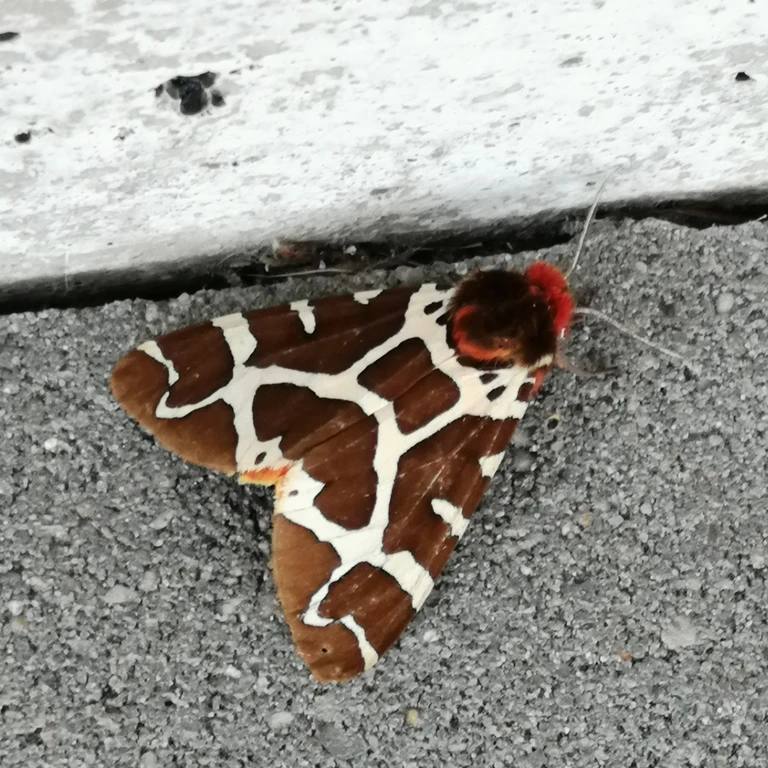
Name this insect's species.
Arctia caja
